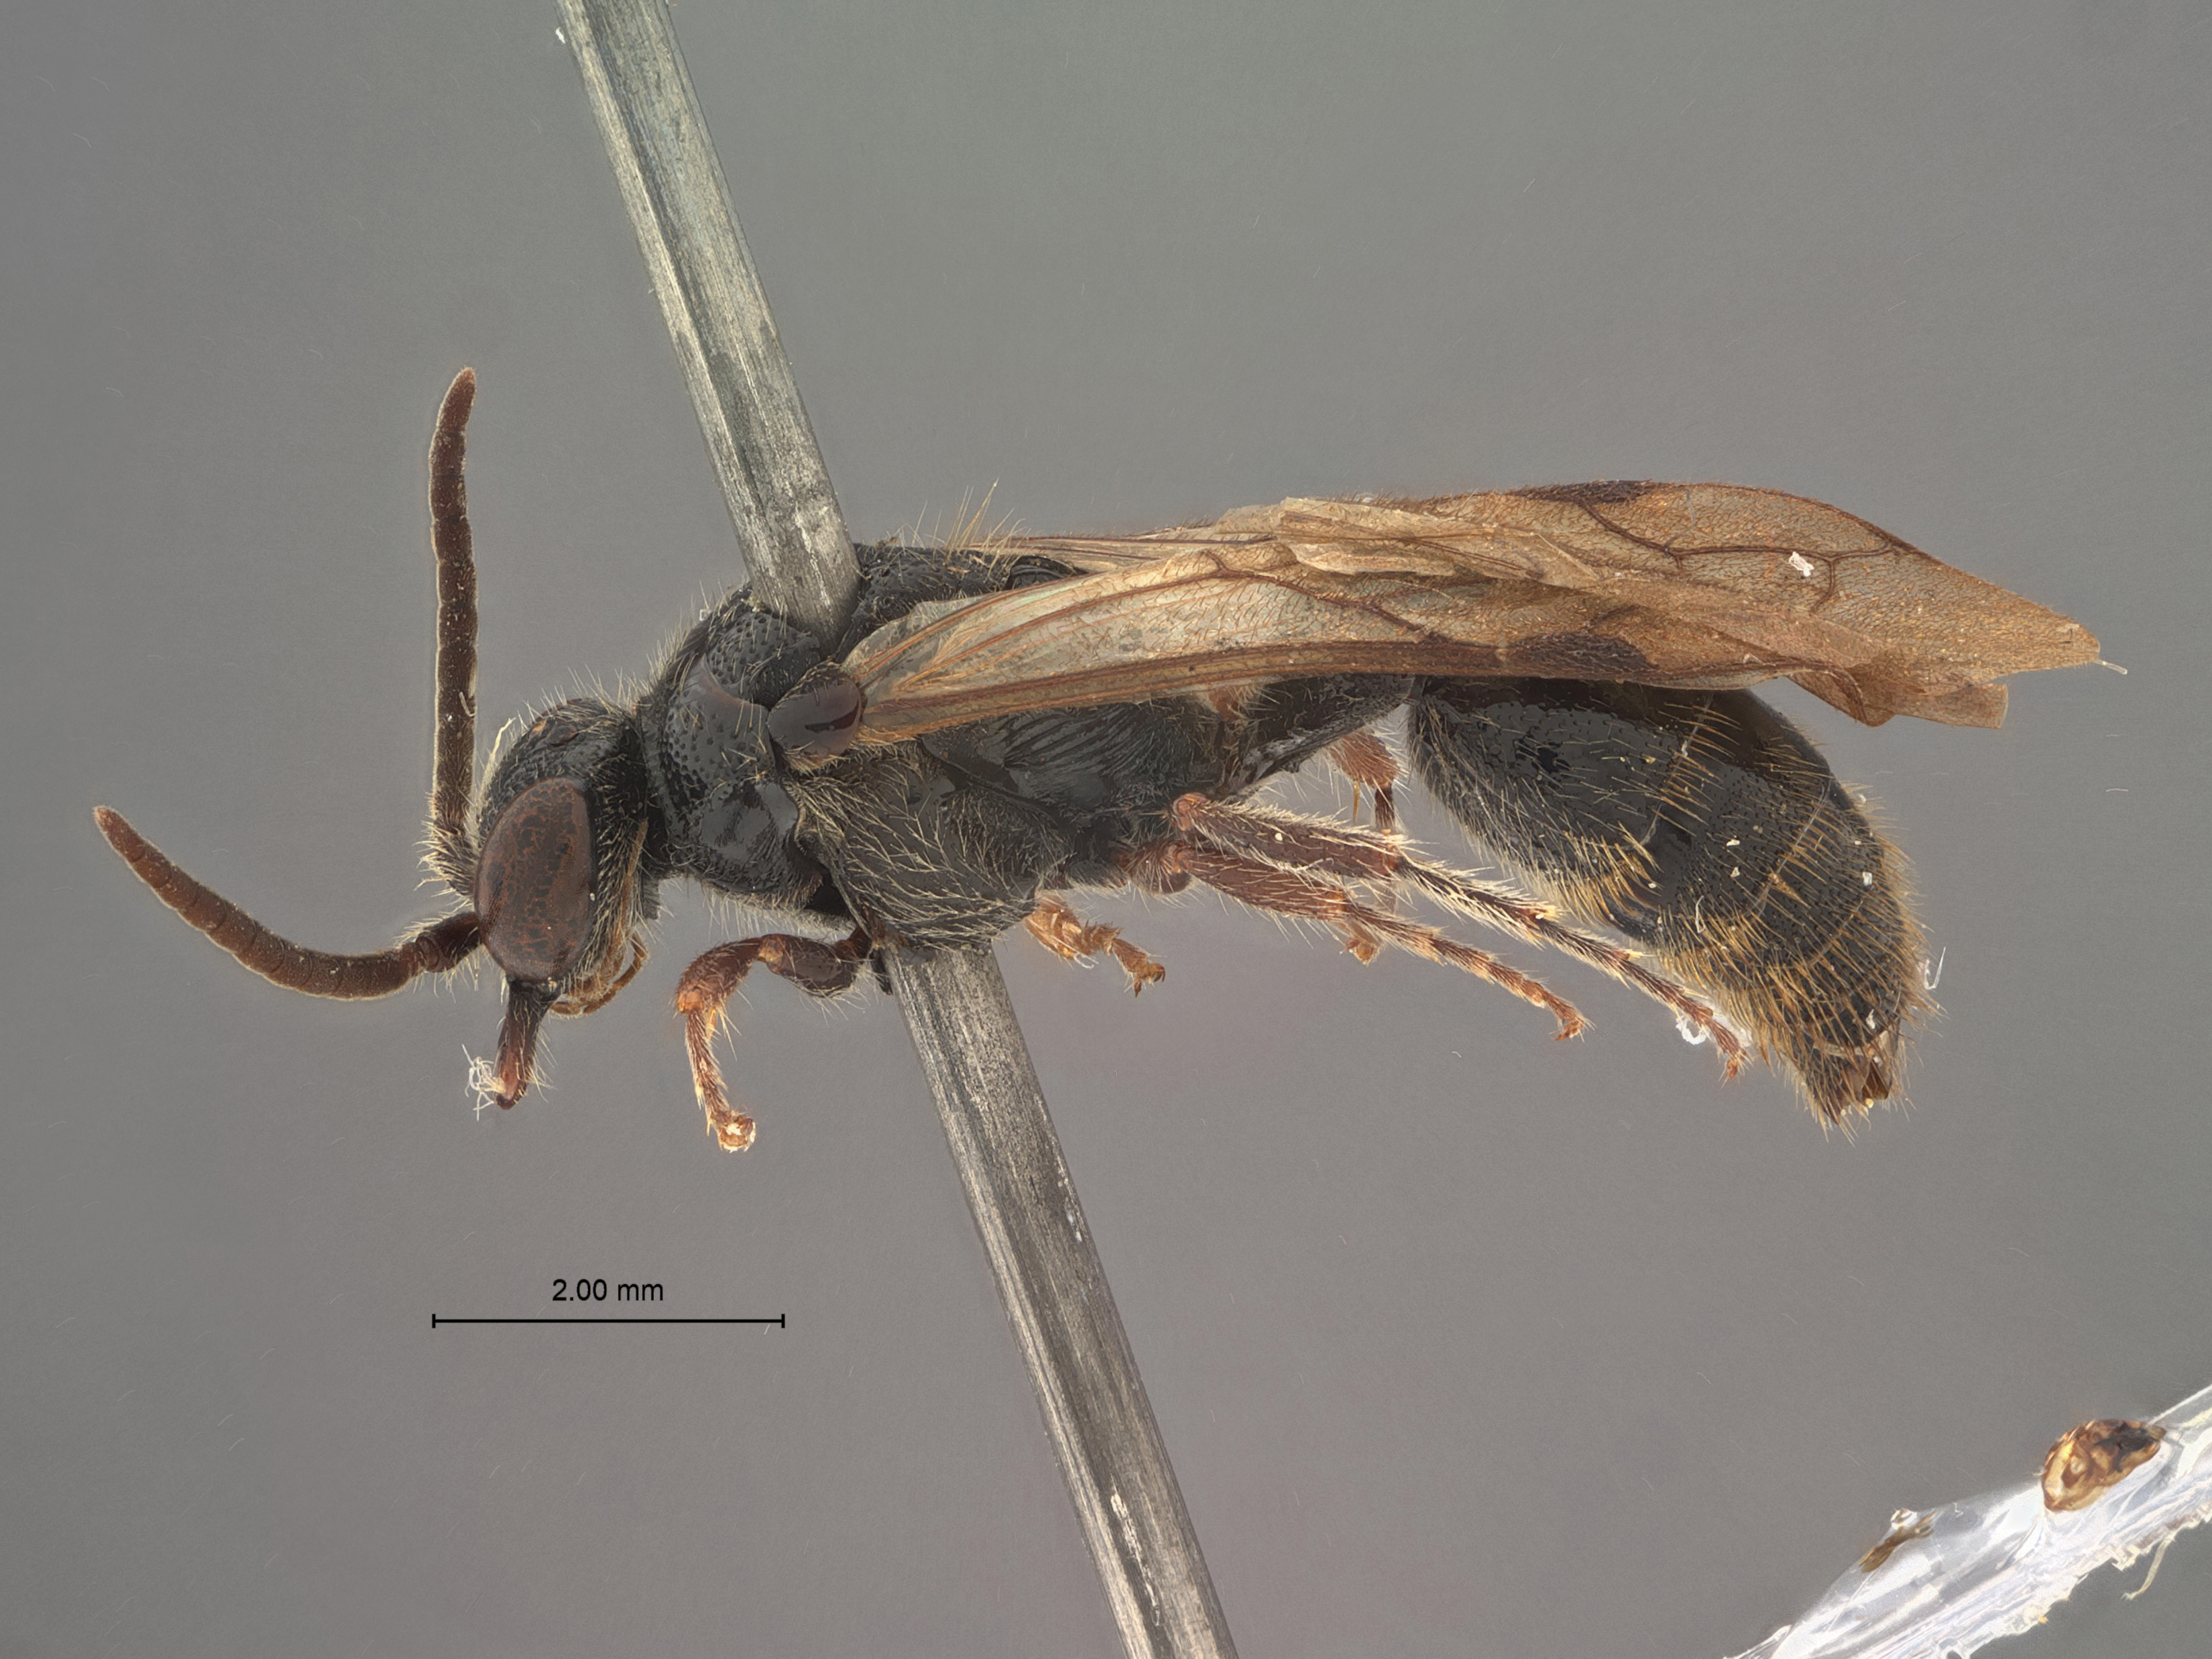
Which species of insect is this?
Tiphia dutti
